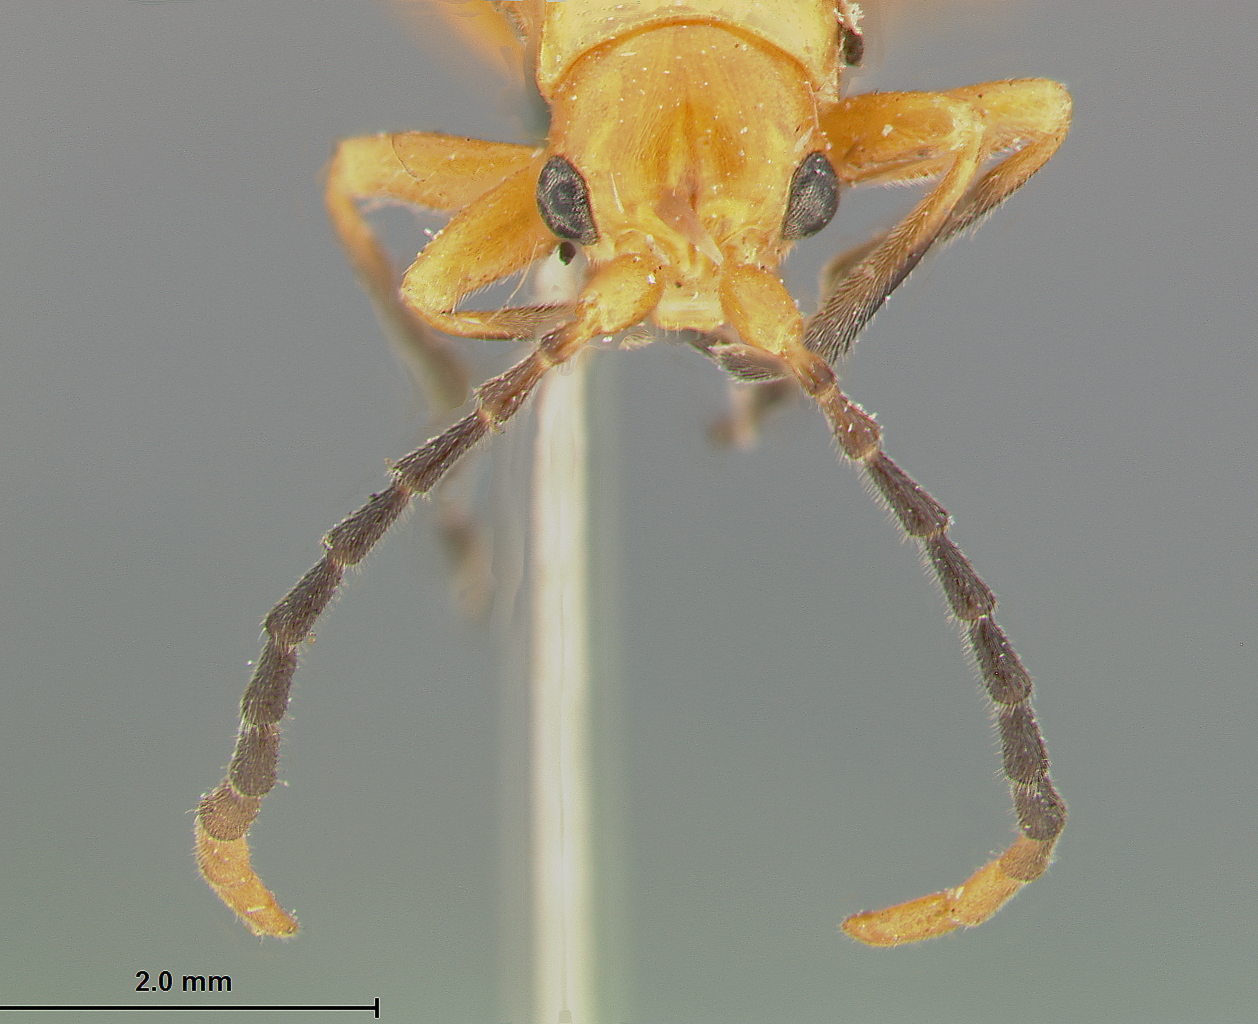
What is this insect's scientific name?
Phyllobrotica sororia
